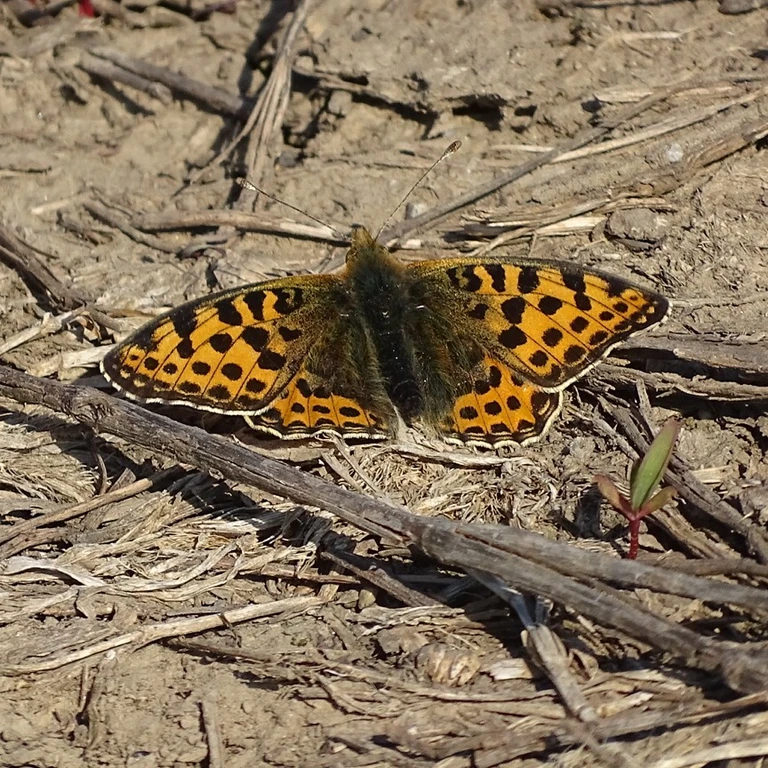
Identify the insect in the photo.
Issoria lathonia
